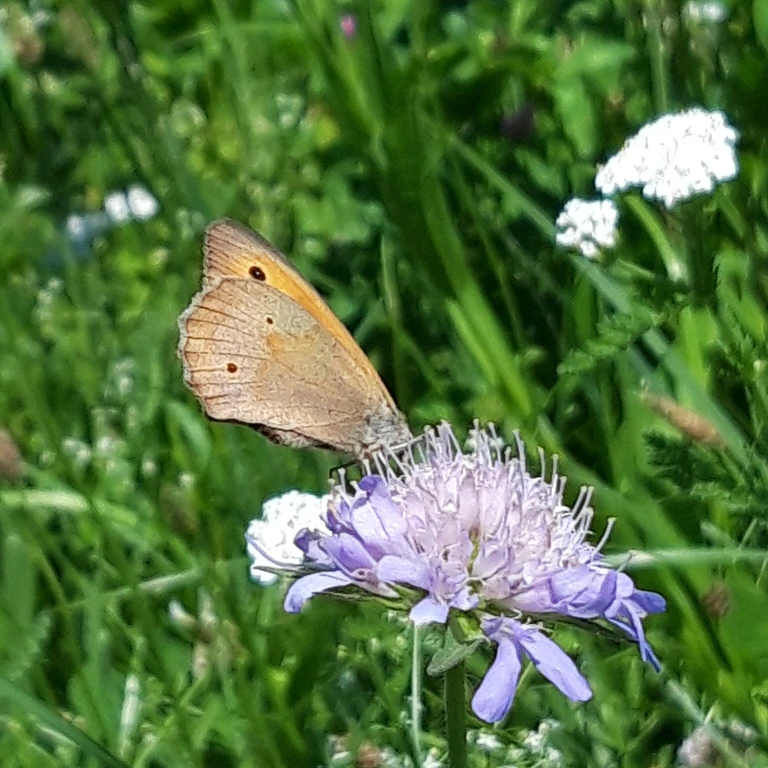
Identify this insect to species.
Maniola jurtina
